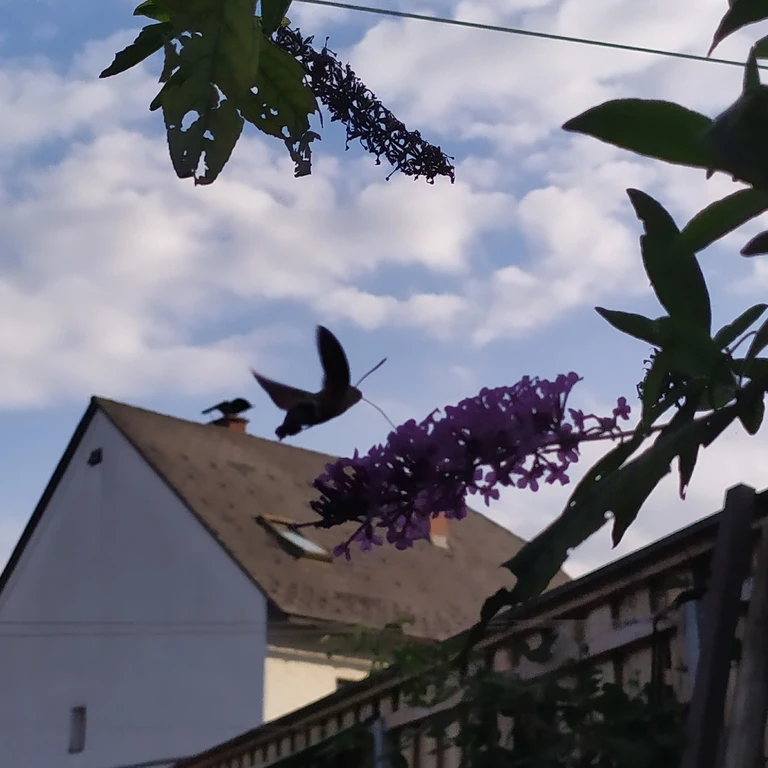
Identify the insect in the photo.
Macroglossum stellatarum
